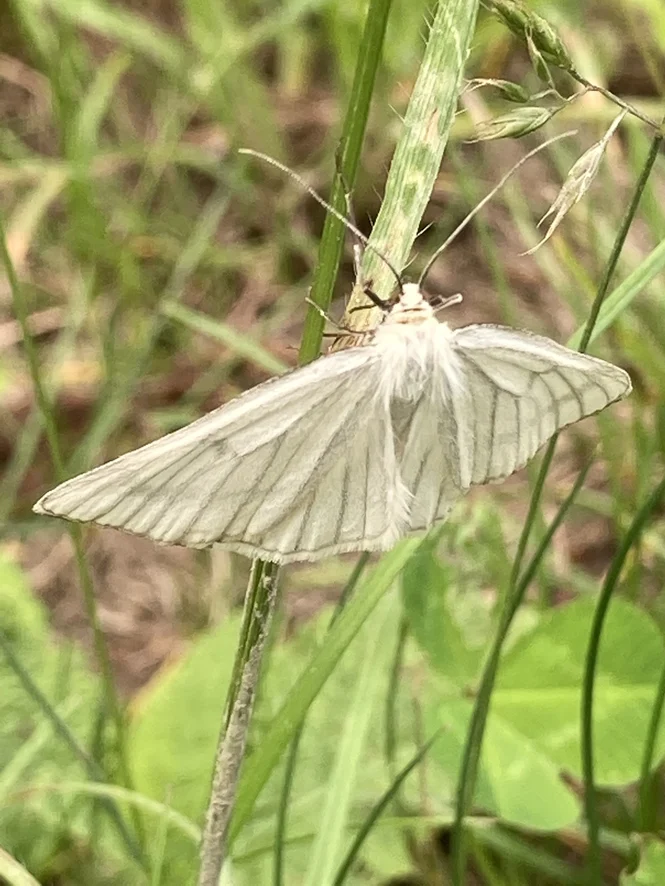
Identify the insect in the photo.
Siona lineata
